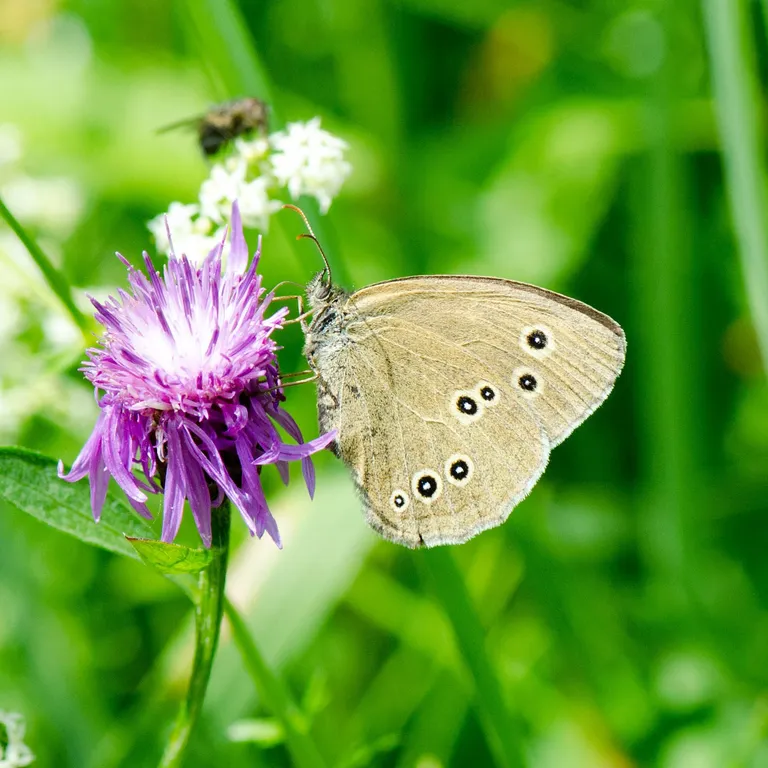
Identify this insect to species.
Aphantopus hyperantus
